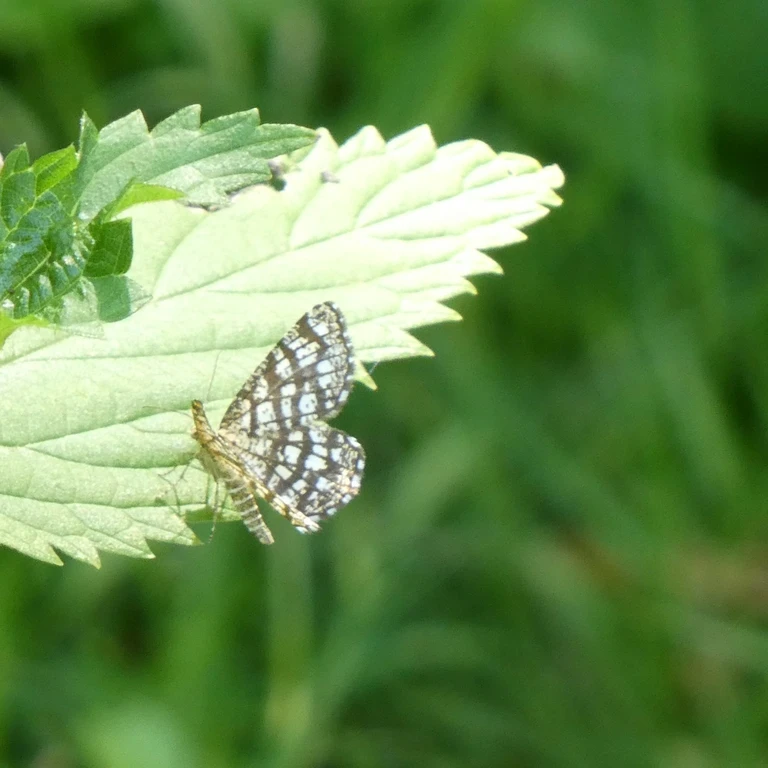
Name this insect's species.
Chiasmia clathrata
